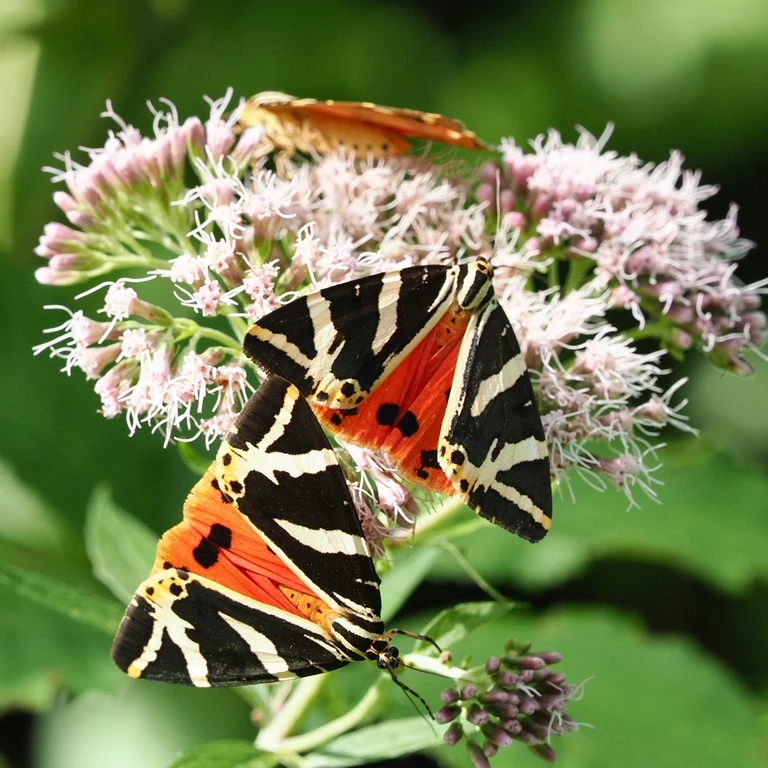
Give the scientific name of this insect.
Euplagia quadripunctaria
